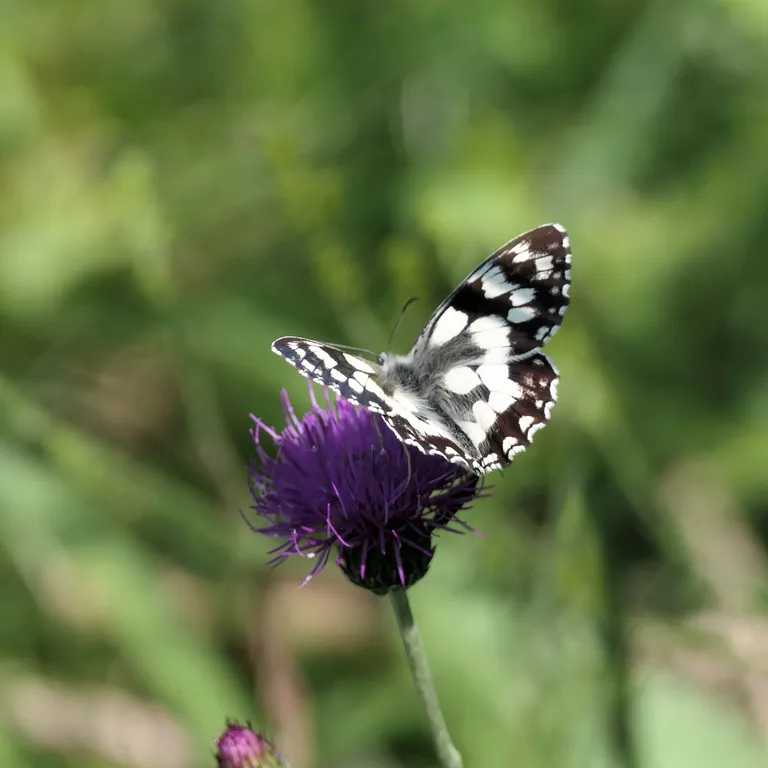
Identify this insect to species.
Melanargia galathea
